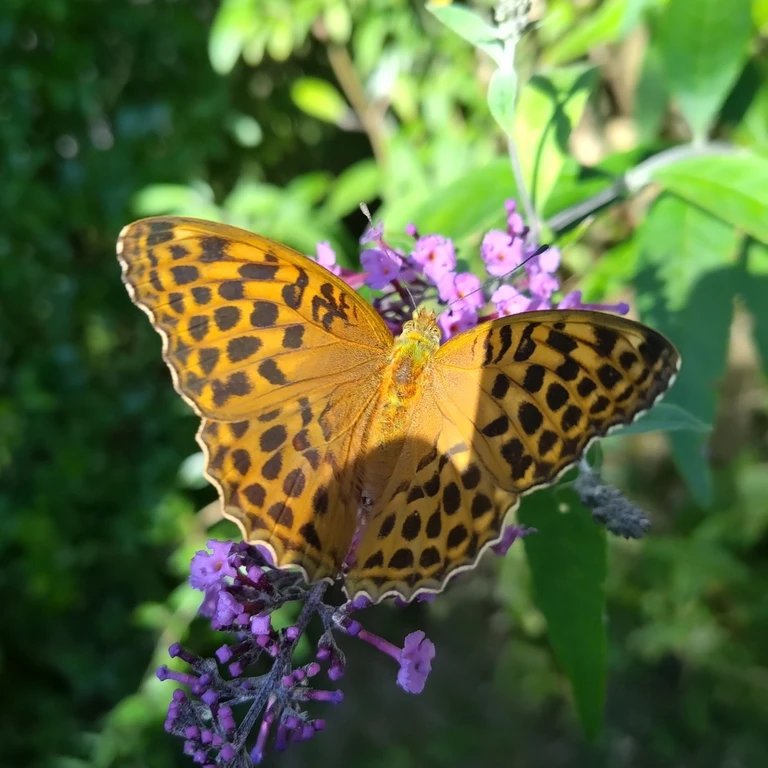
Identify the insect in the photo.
Argynnis paphia
